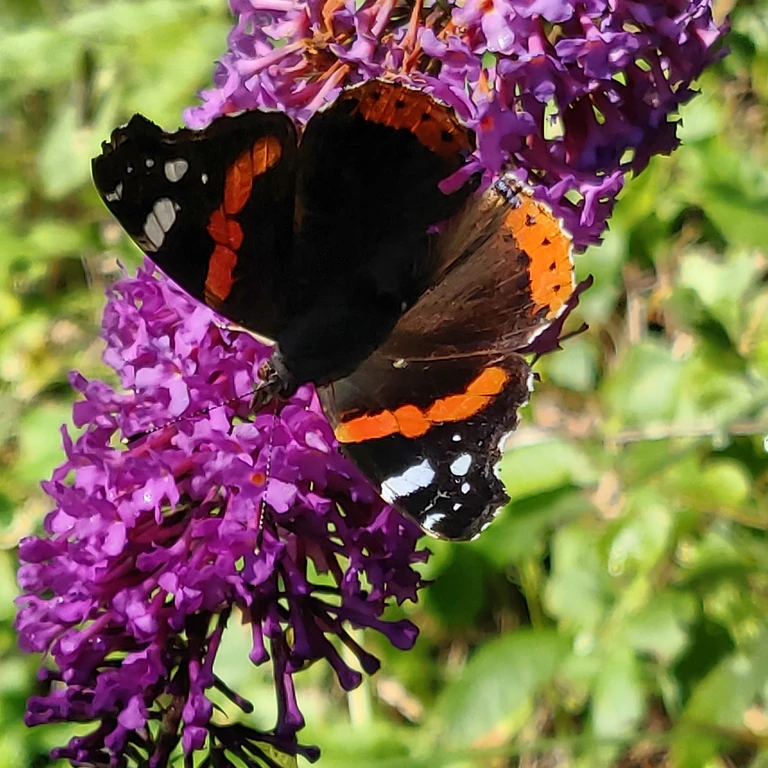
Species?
Vanessa atalanta
